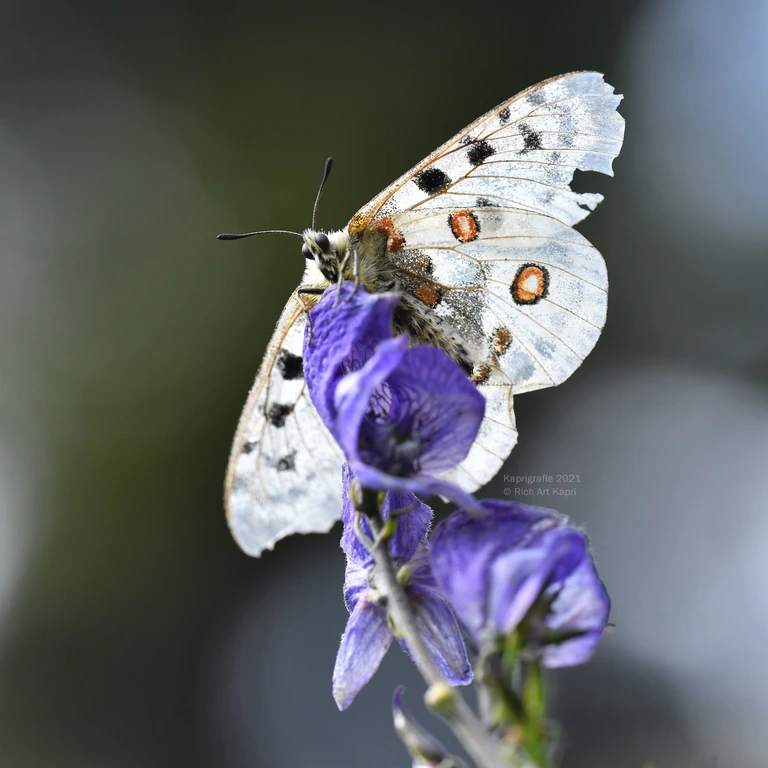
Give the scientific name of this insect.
Parnassius apollo
